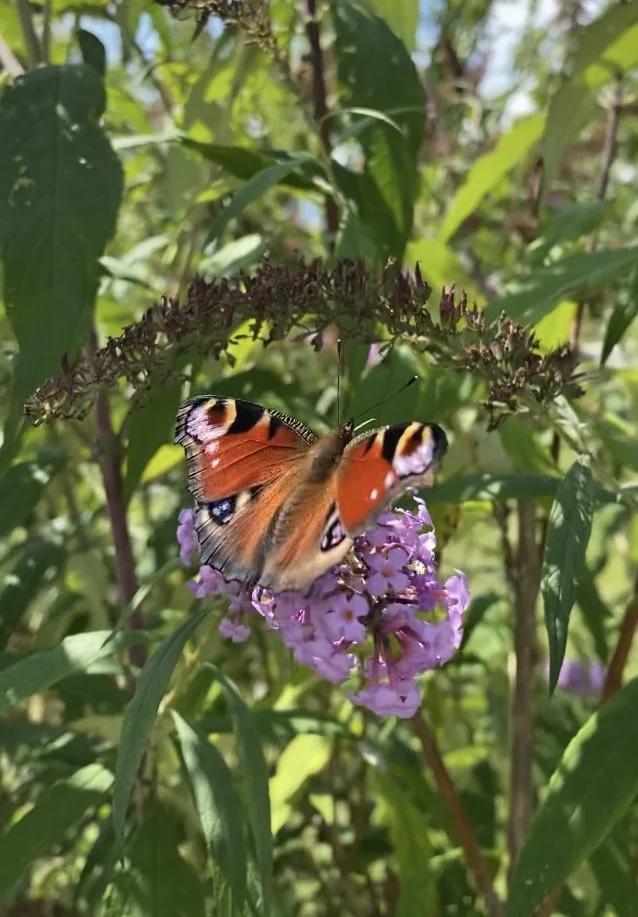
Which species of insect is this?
Aglais io
